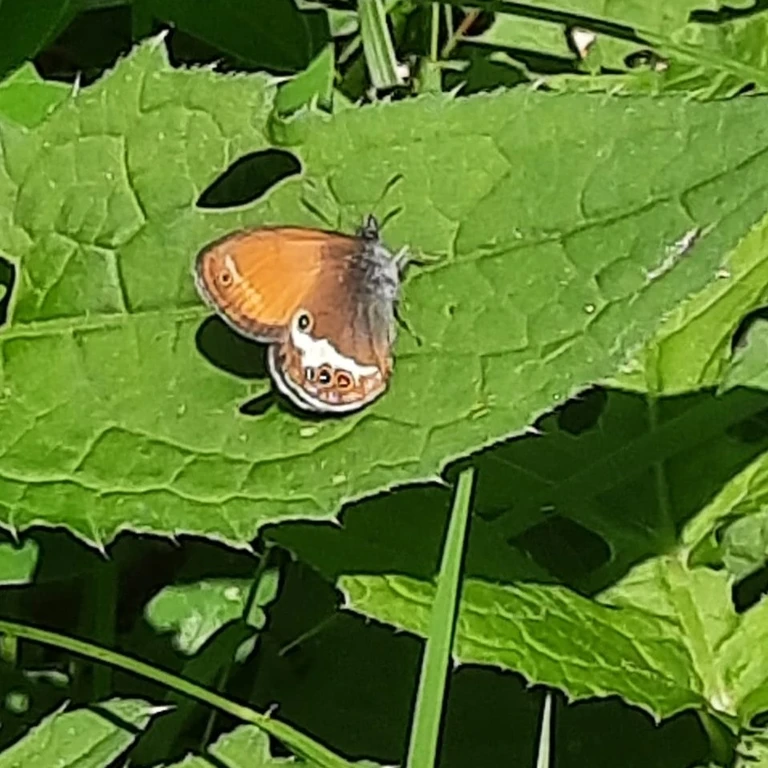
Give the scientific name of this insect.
Coenonympha arcania
